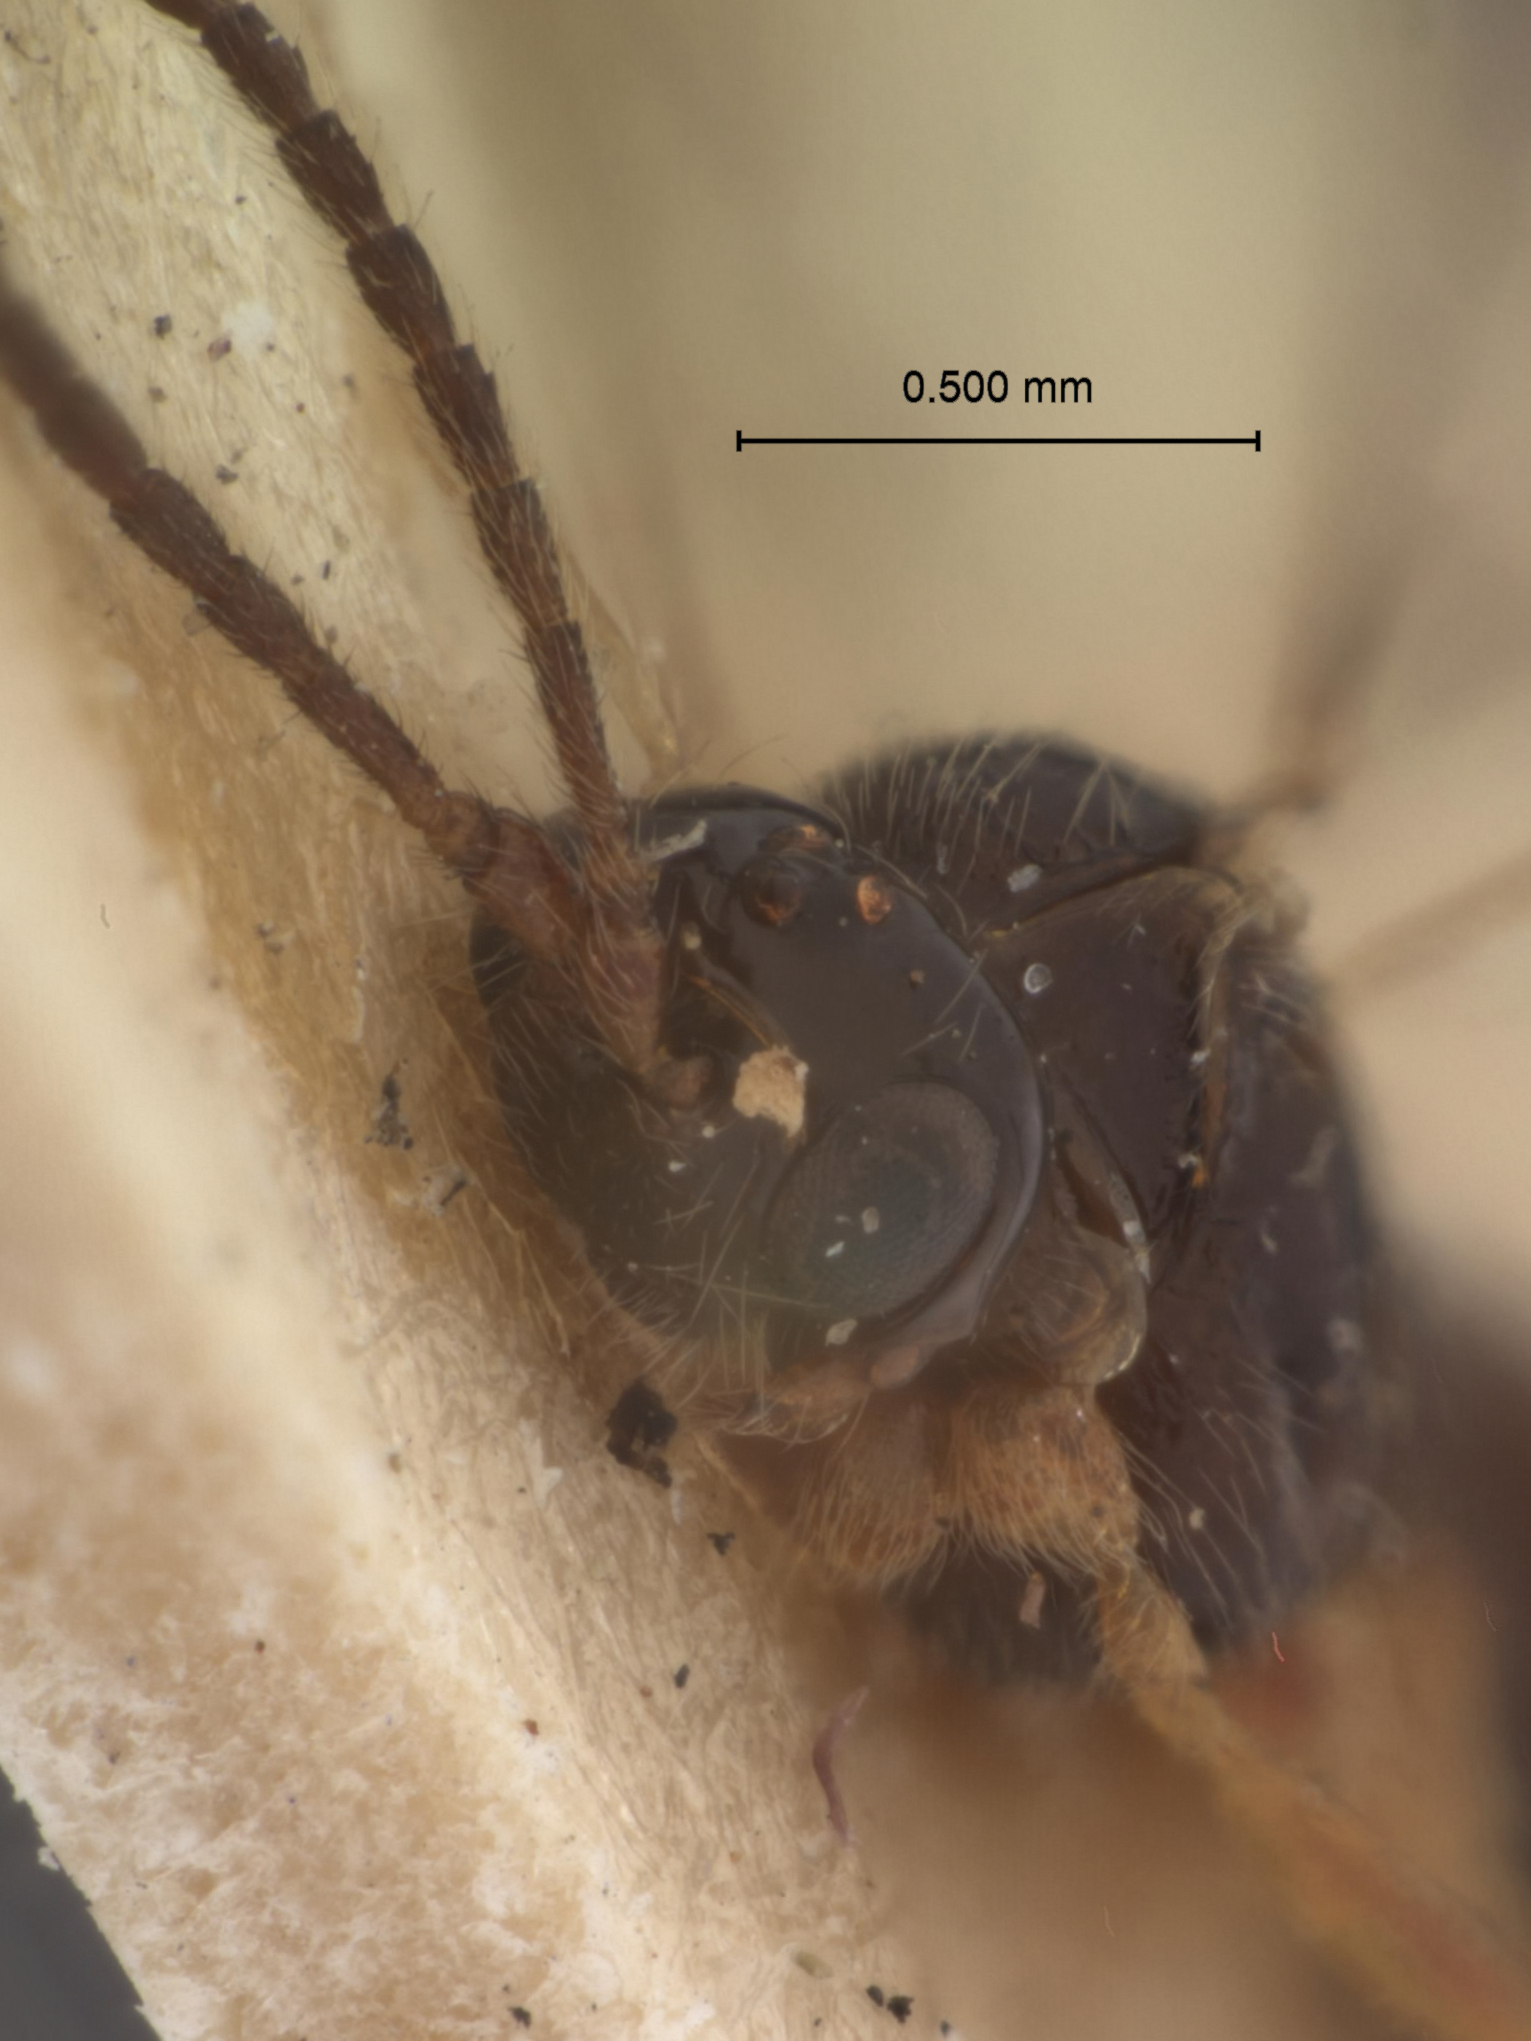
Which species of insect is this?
Aspilota denticulata
